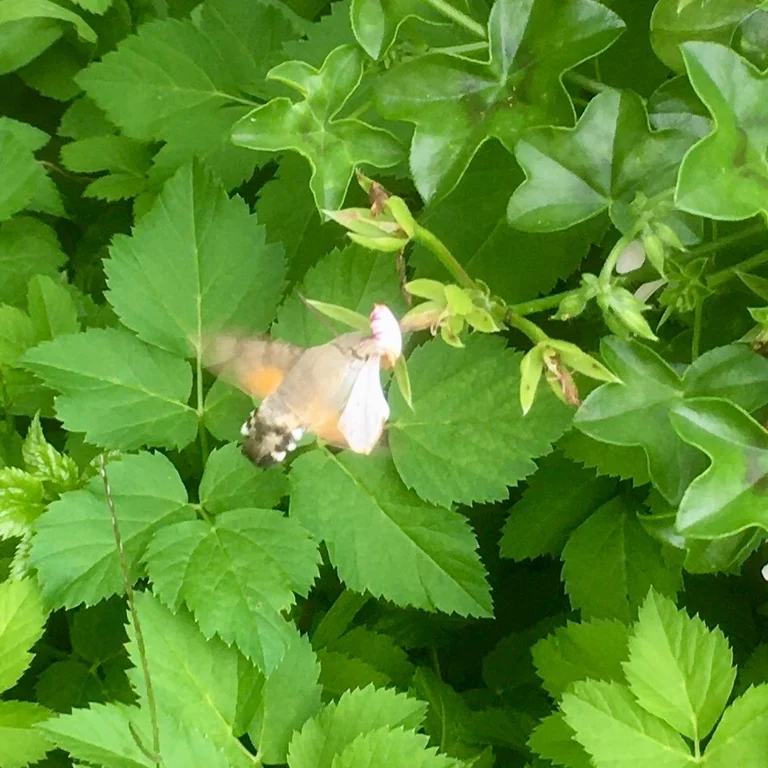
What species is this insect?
Macroglossum stellatarum
